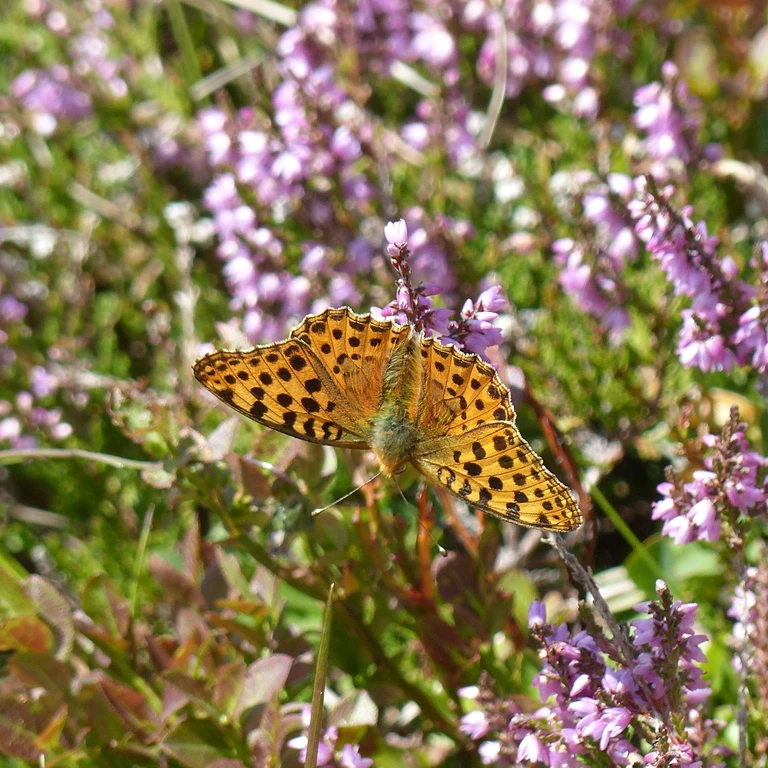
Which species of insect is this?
Issoria lathonia
